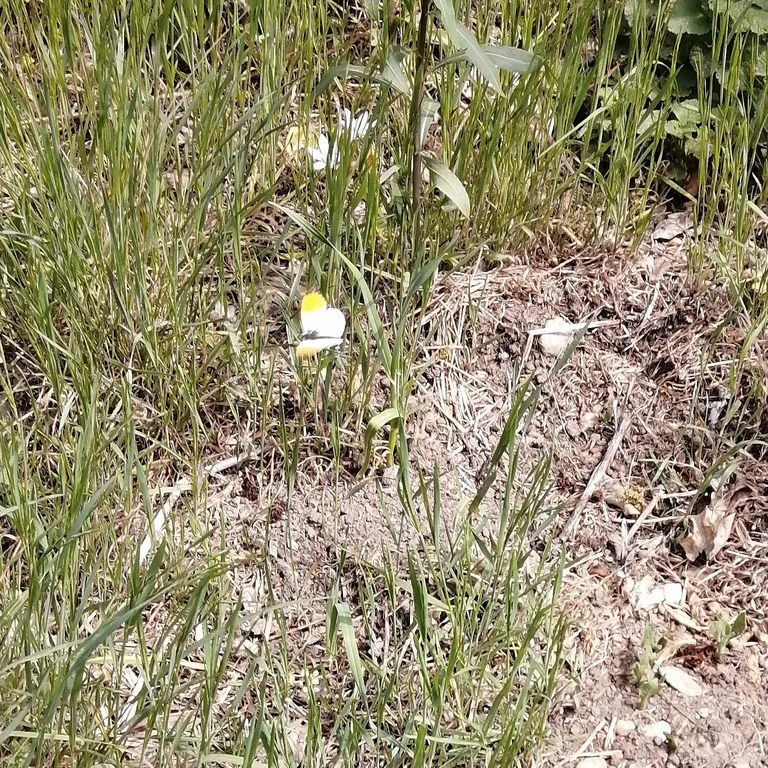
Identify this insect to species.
Anthocharis cardamines
